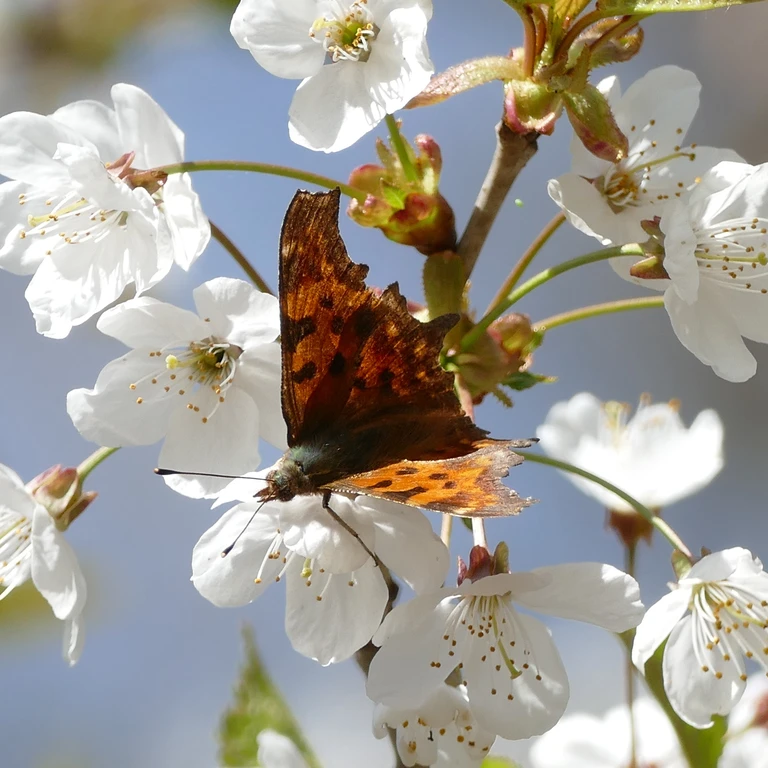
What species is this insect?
Polygonia c-album
